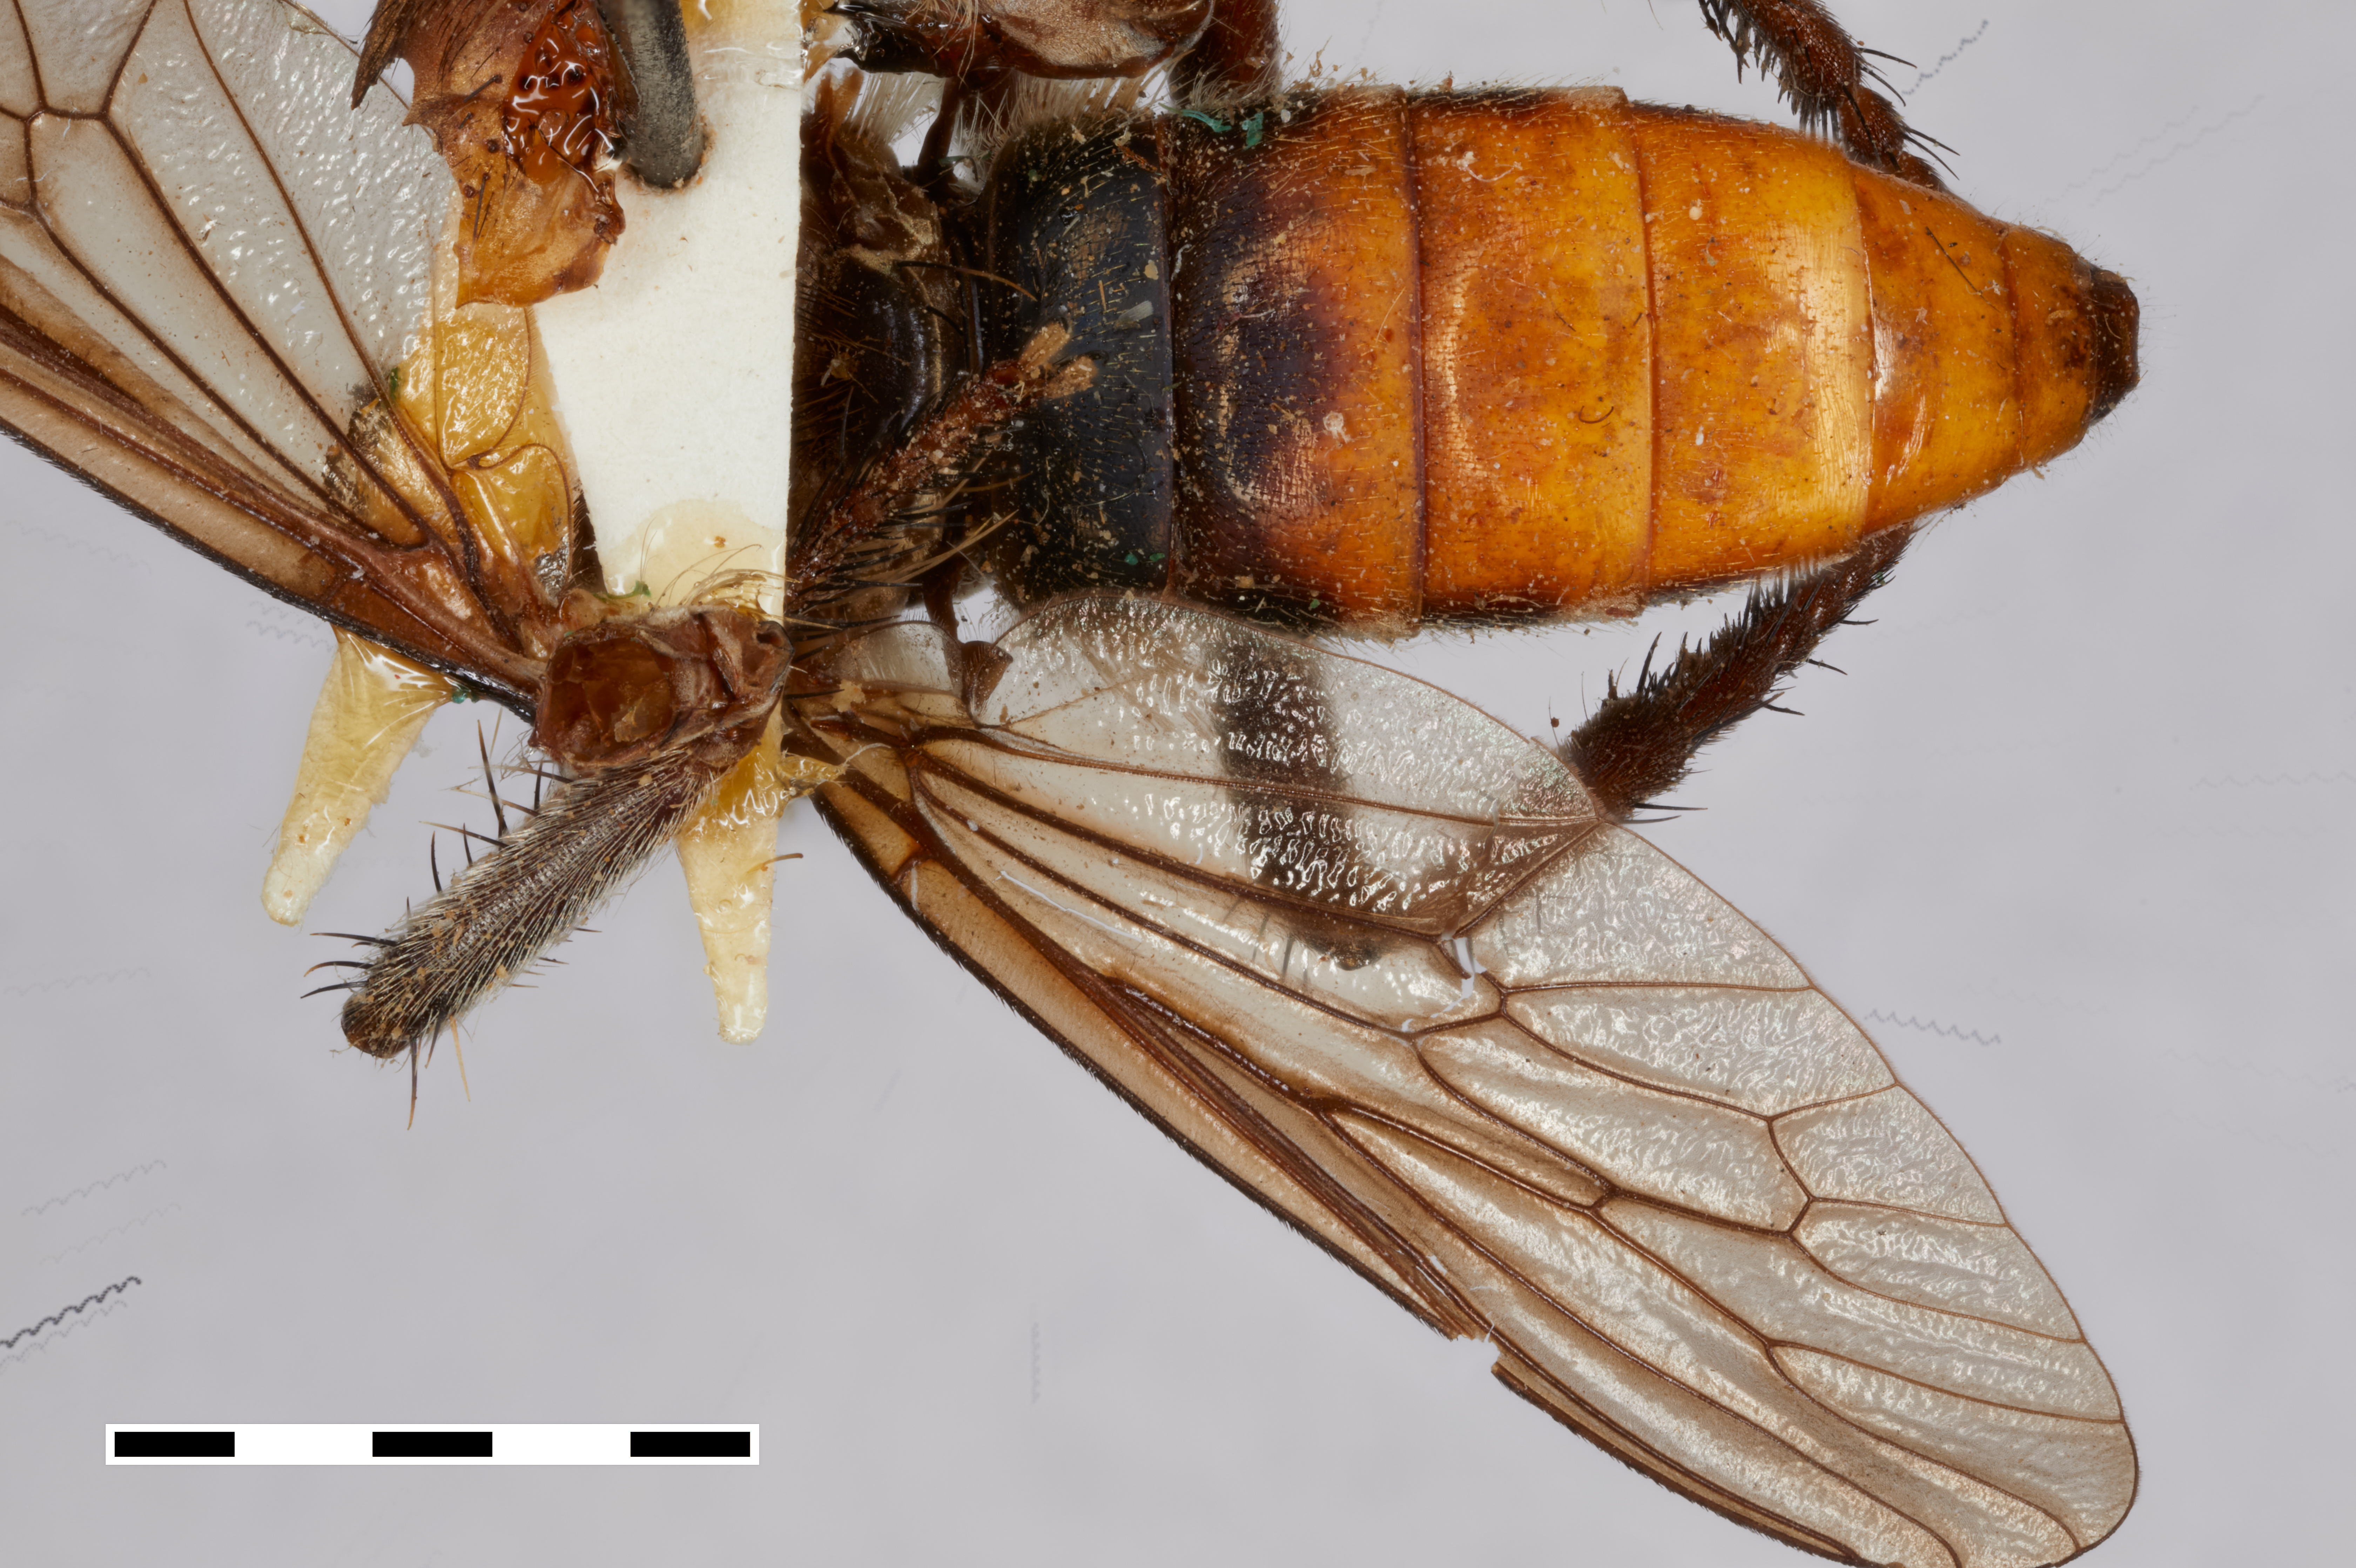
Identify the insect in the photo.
Anisopogon rubidus
